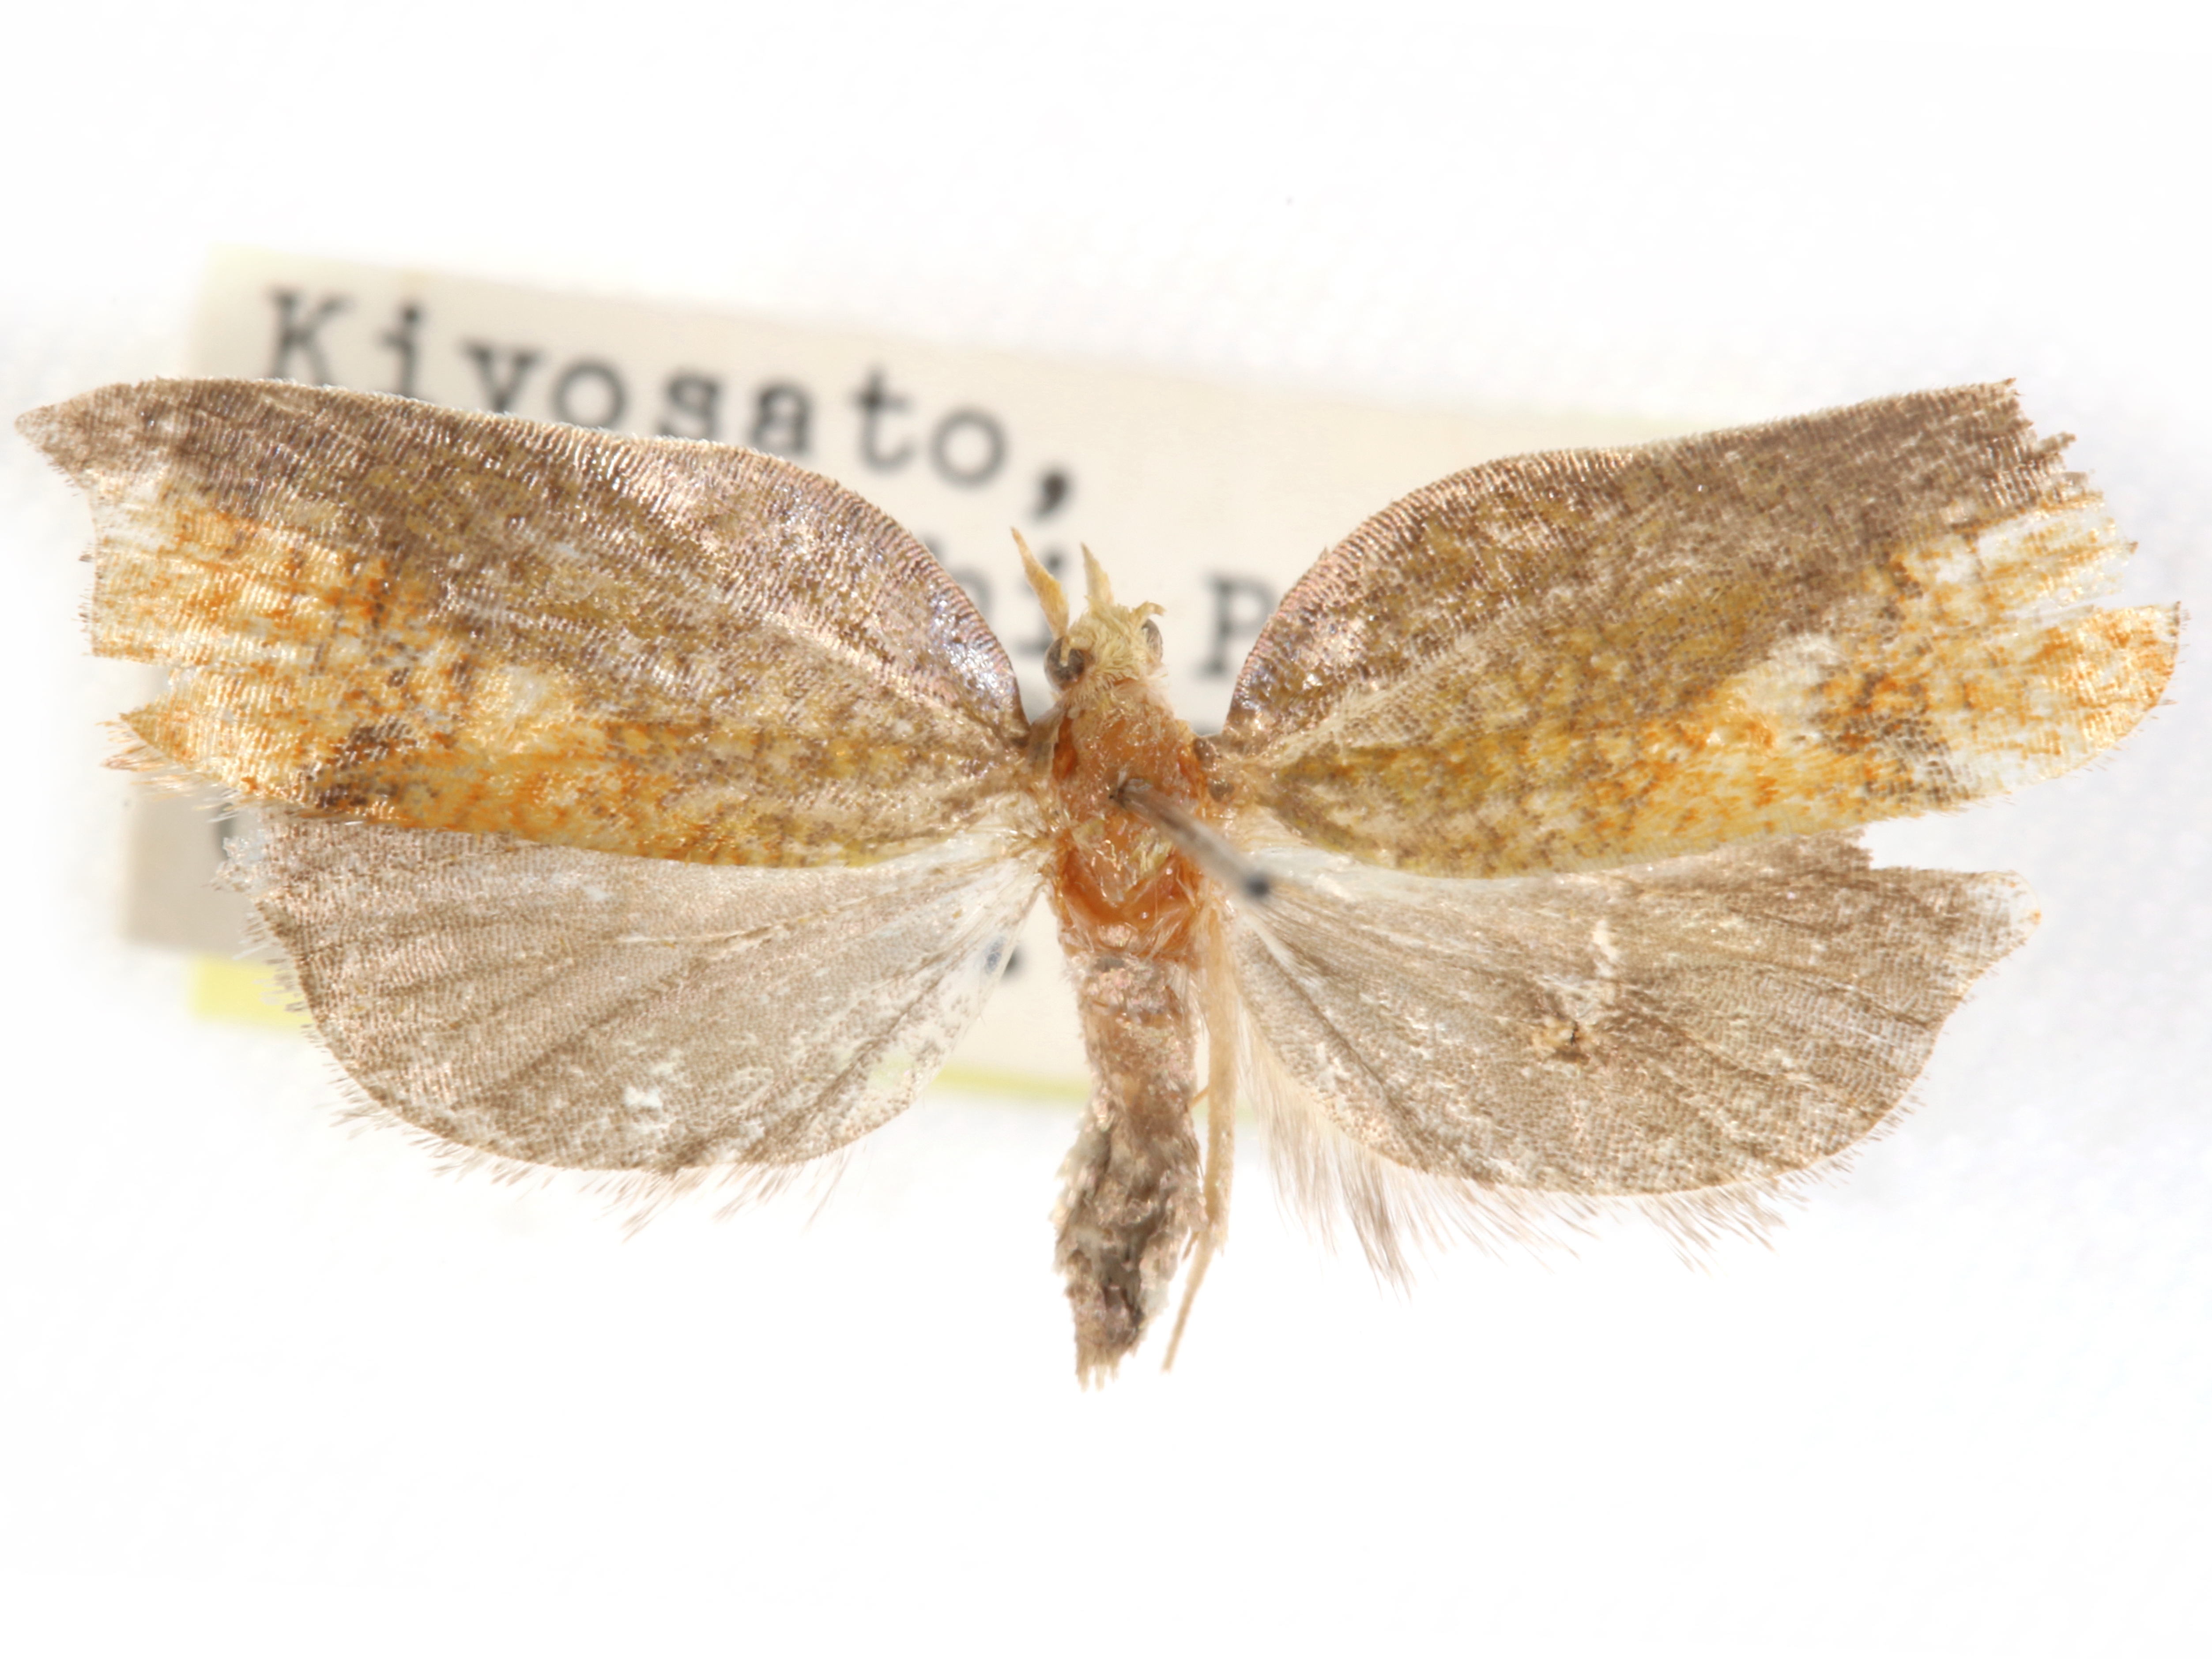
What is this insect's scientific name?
Acleris paradiseana
